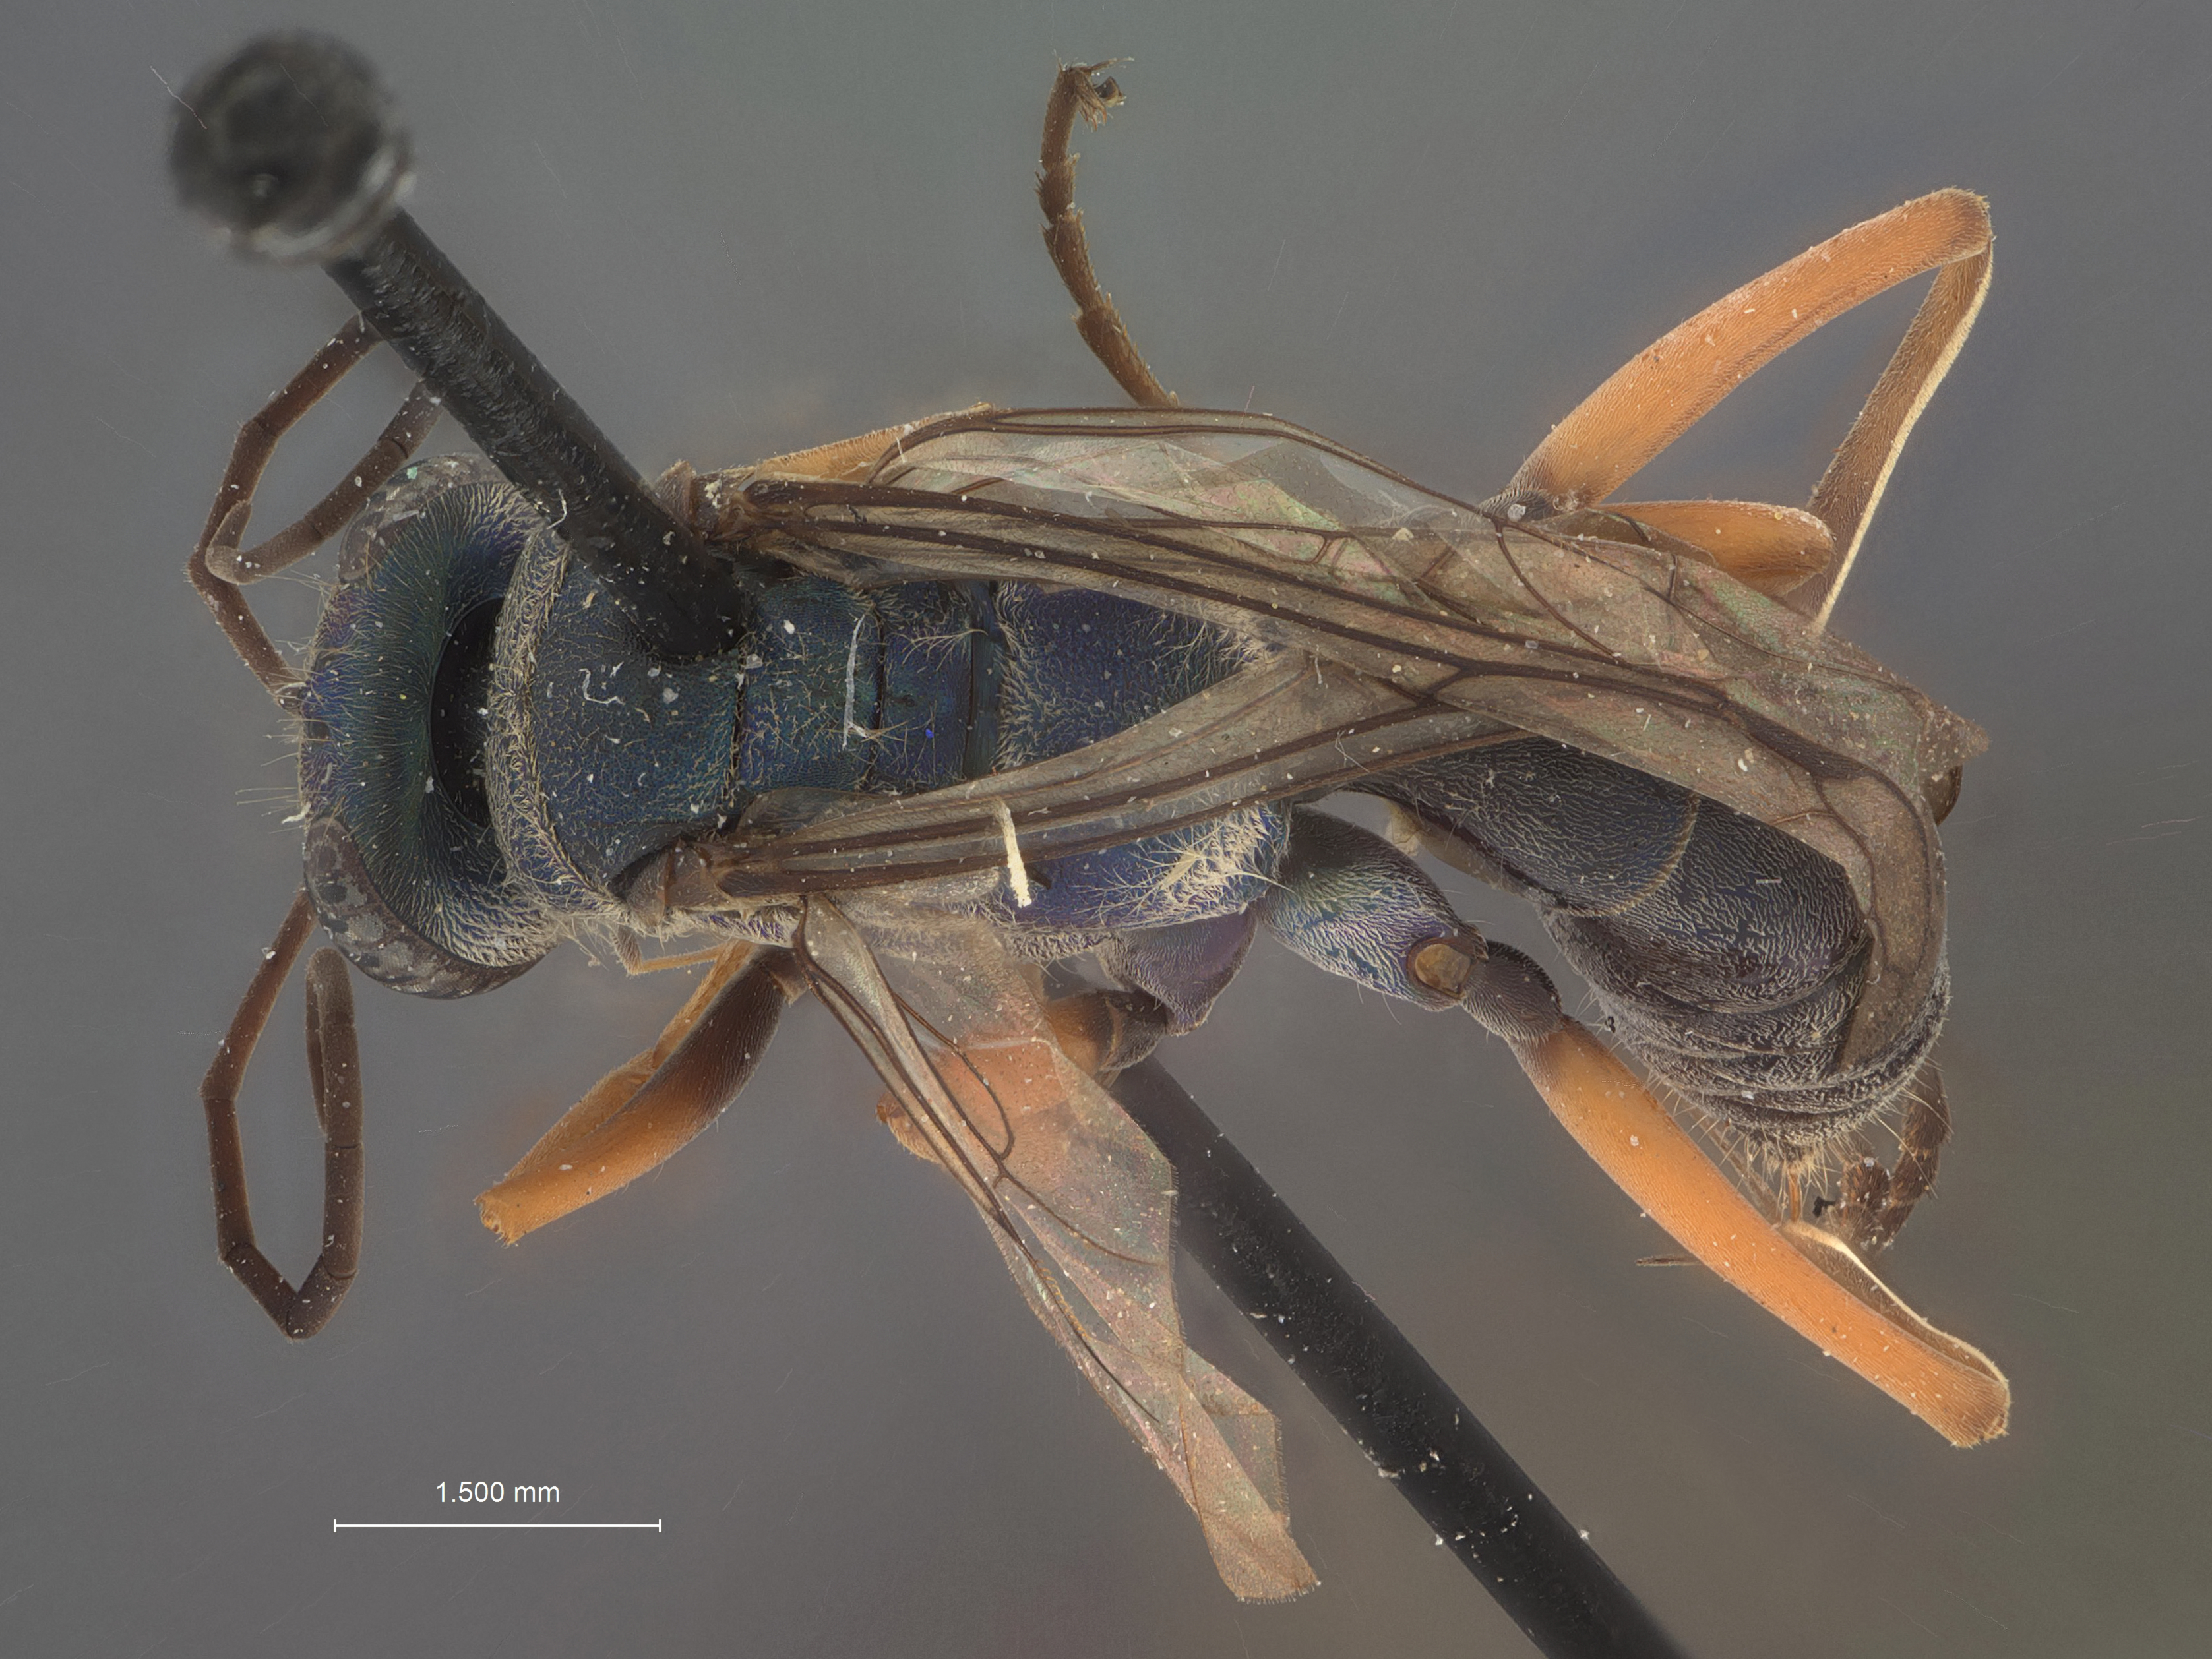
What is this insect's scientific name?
Auplopus zeteki
